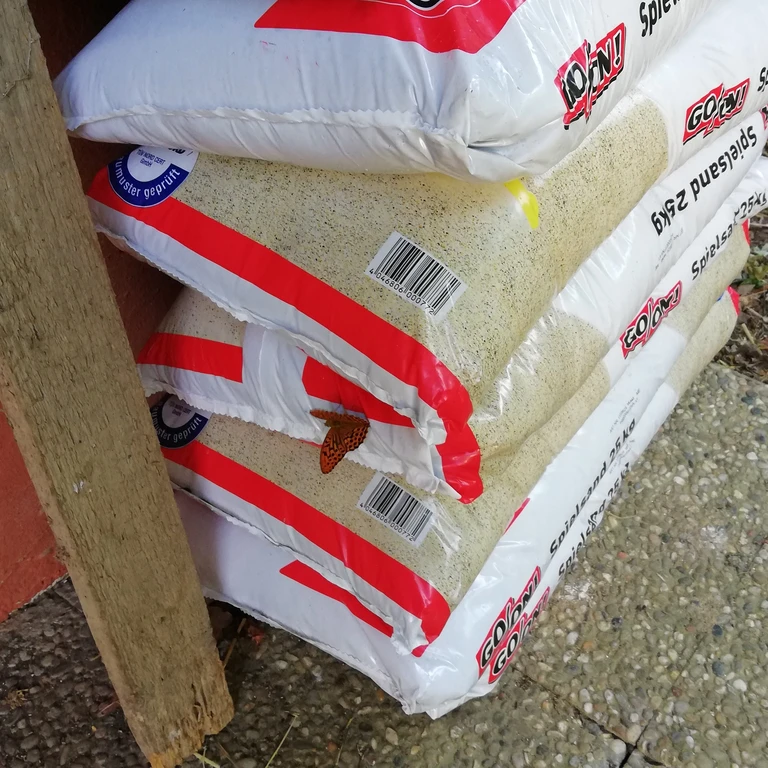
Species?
Argynnis paphia
